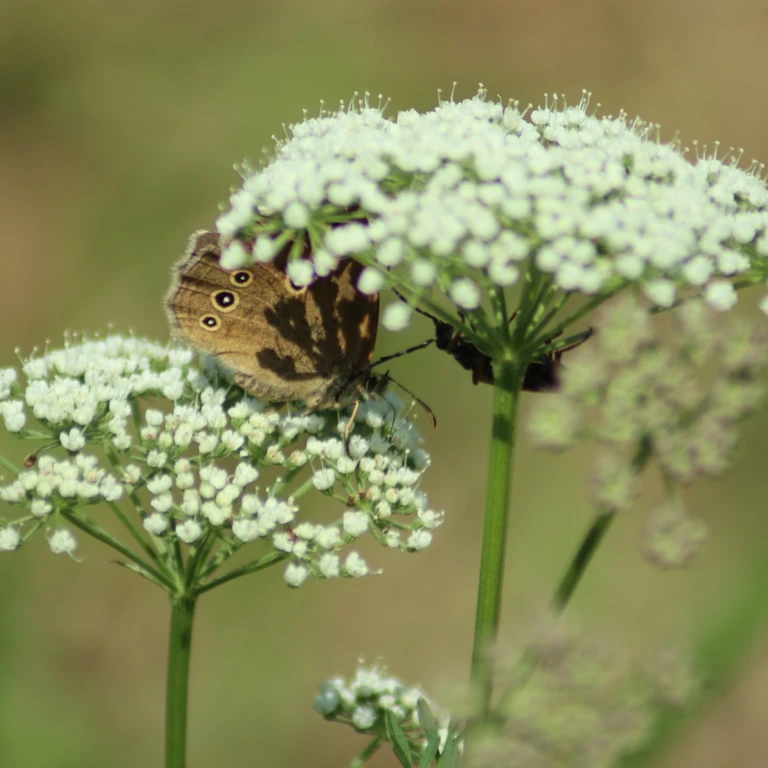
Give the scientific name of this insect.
Aphantopus hyperantus
